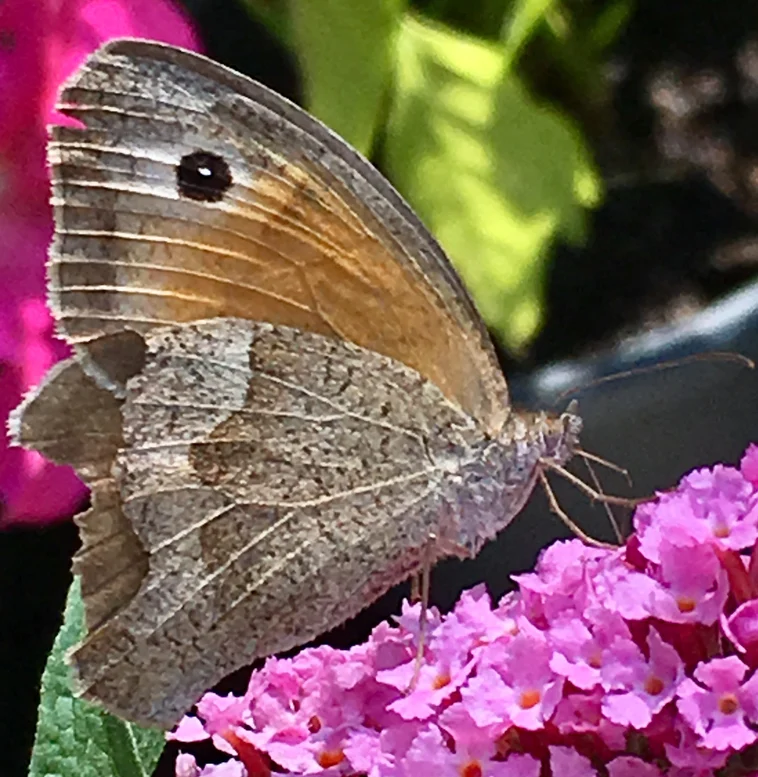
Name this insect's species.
Maniola jurtina
